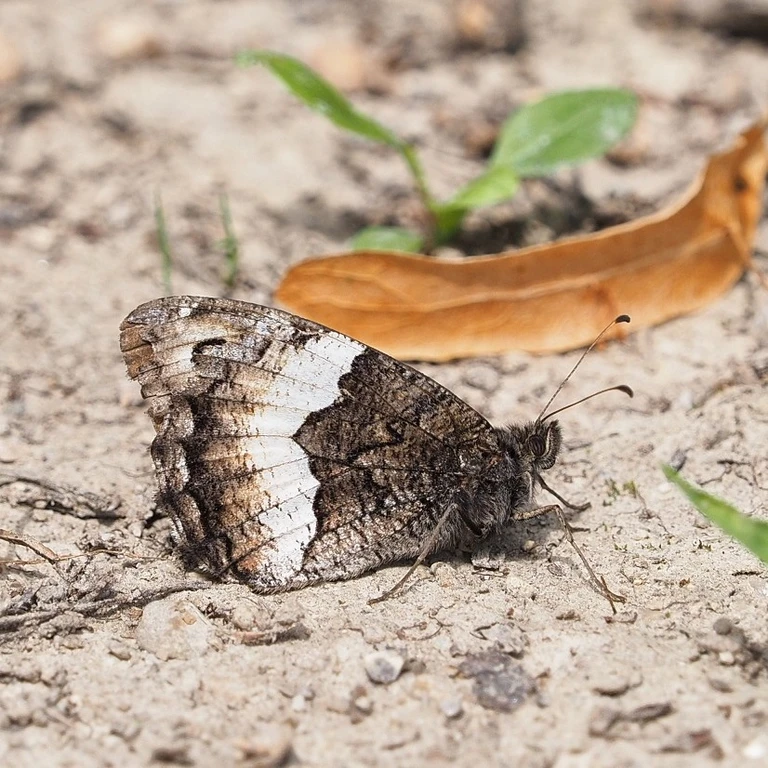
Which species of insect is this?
Hipparchia alcyone
